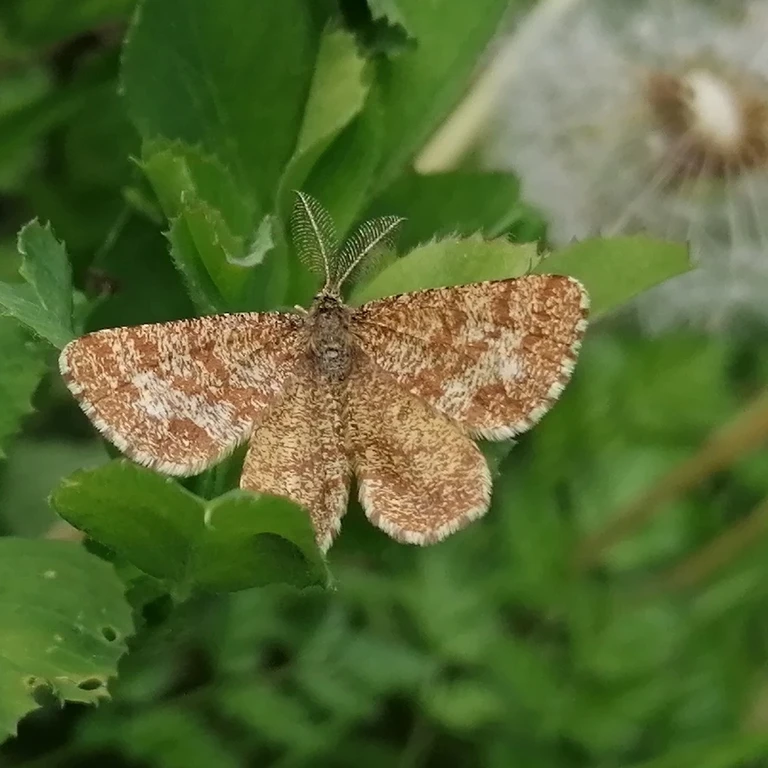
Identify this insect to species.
Ematurga atomaria
